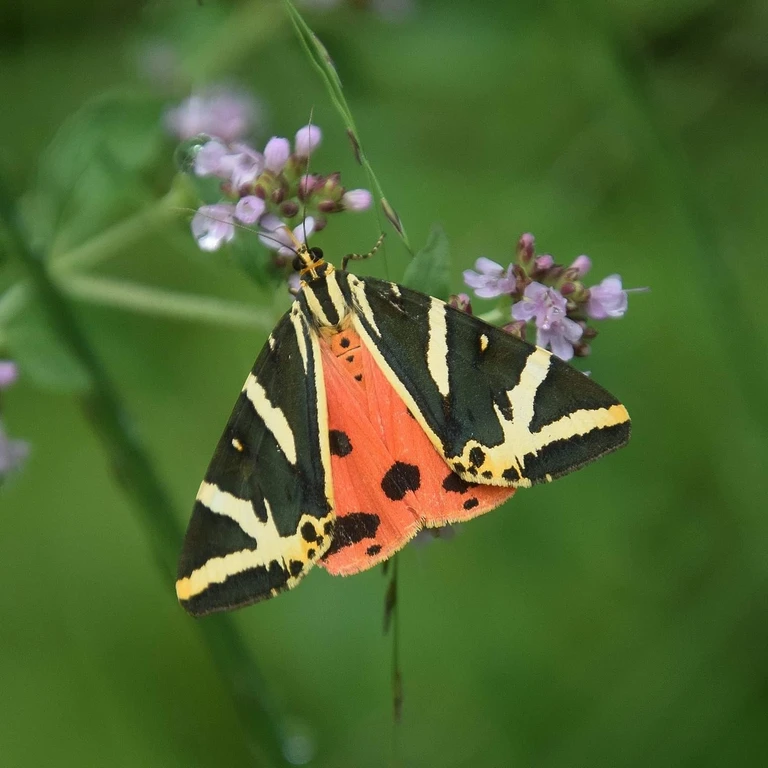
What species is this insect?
Euplagia quadripunctaria
